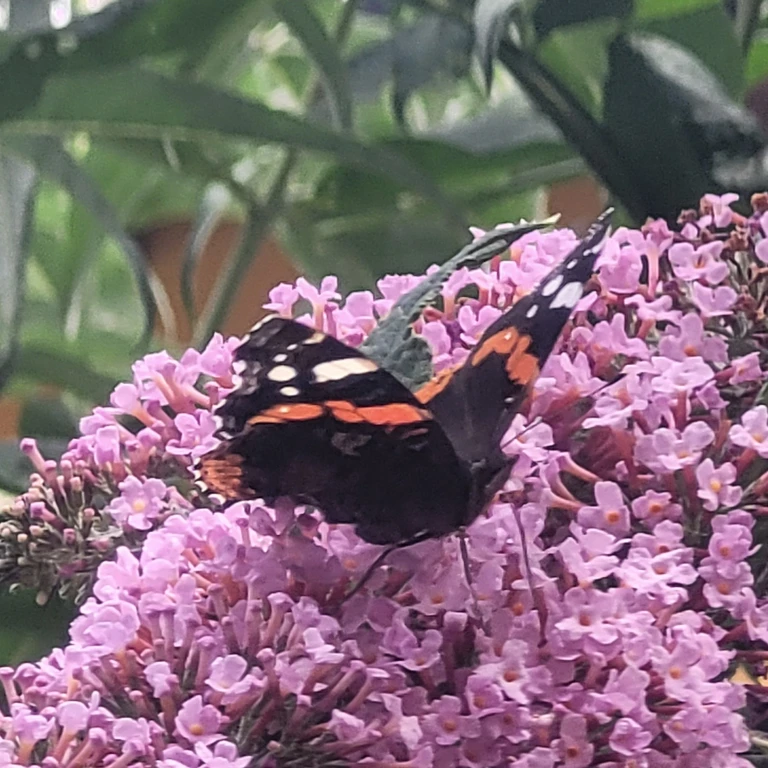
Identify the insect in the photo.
Vanessa atalanta
